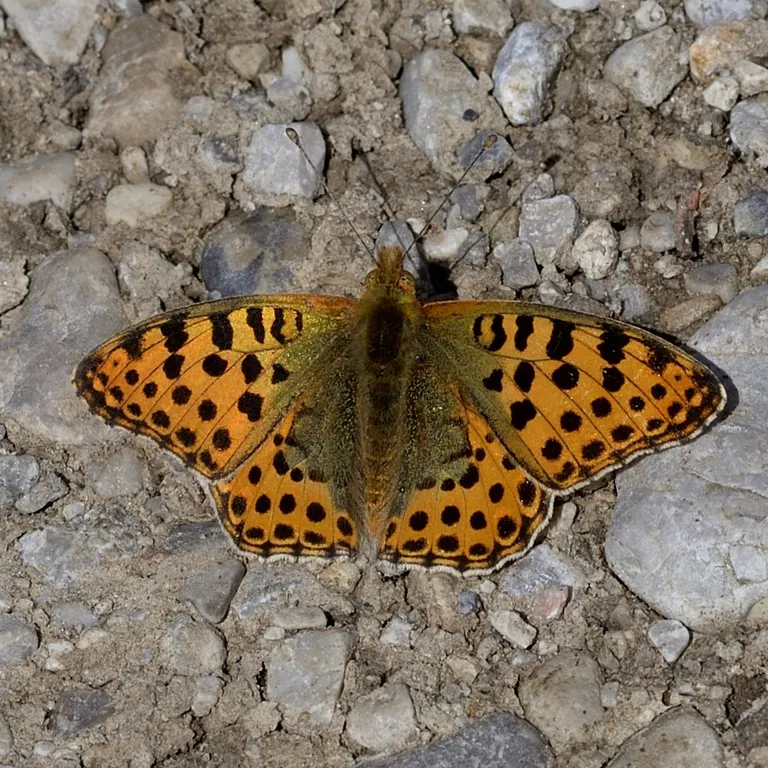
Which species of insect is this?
Issoria lathonia
